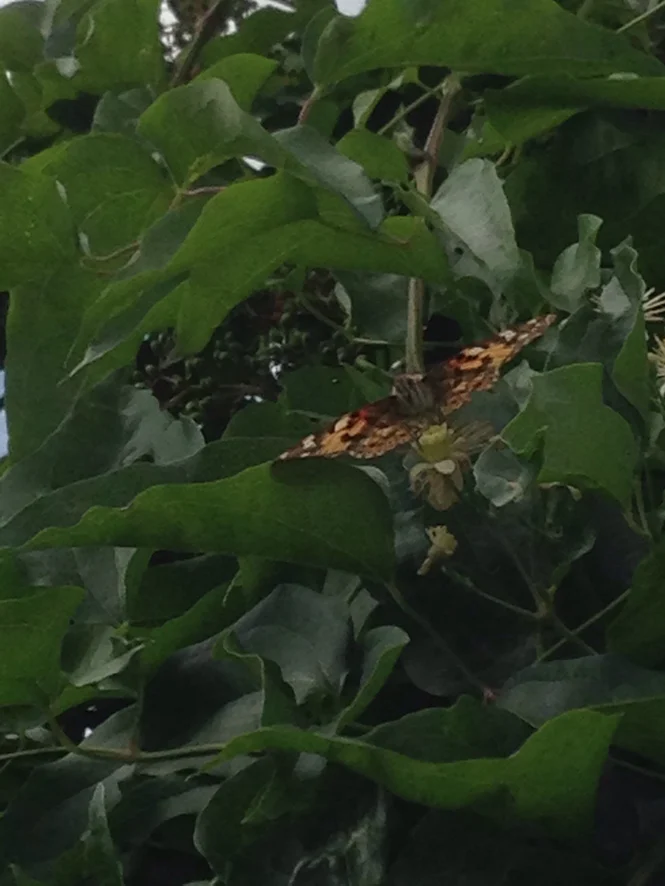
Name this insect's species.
Vanessa cardui
